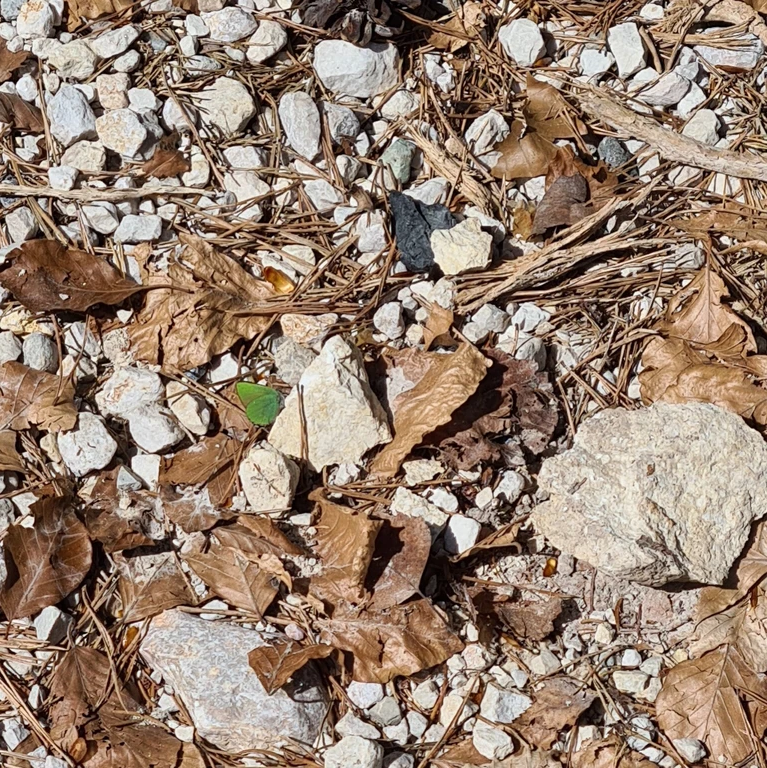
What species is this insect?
Callophrys rubi
